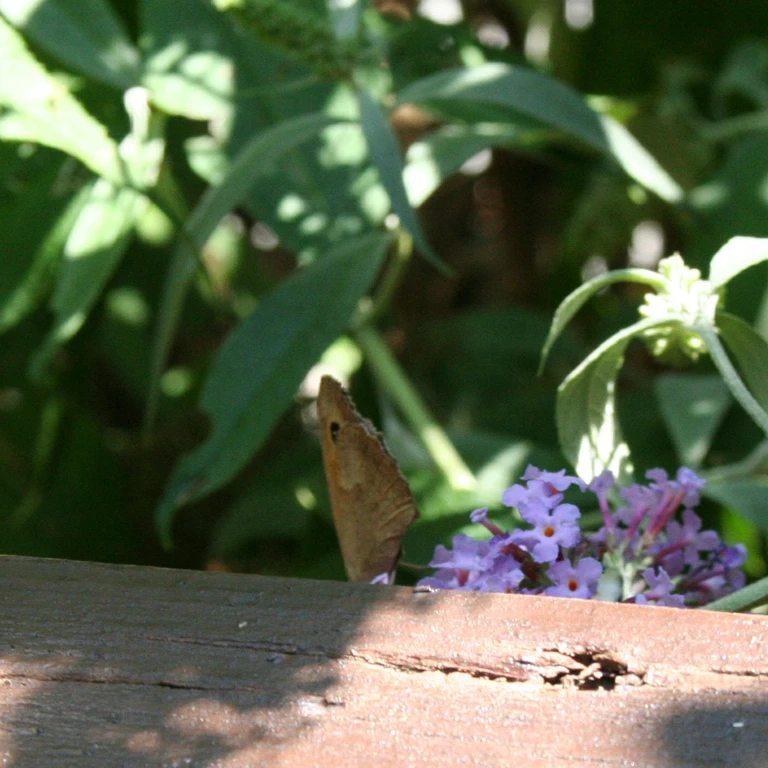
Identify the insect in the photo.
Maniola jurtina
